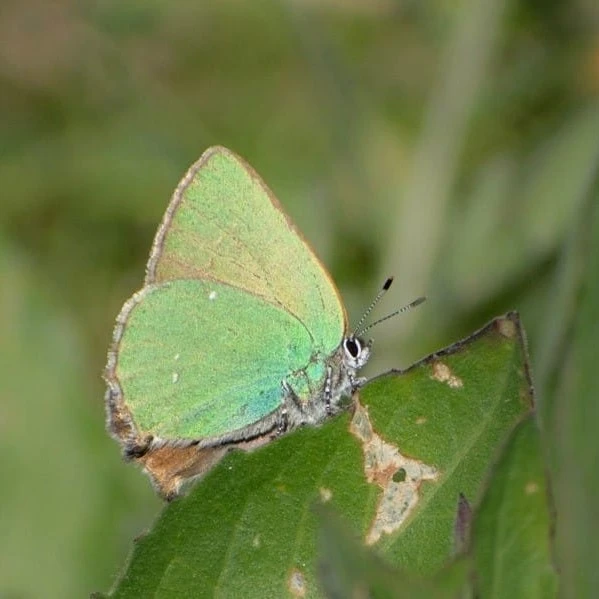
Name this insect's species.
Callophrys rubi
